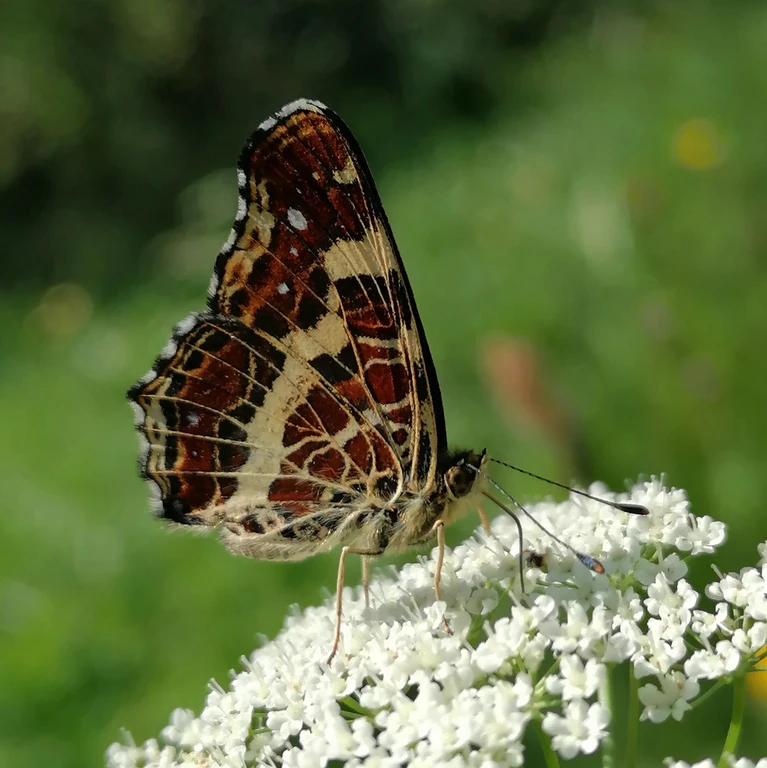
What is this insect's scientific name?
Araschnia levana
